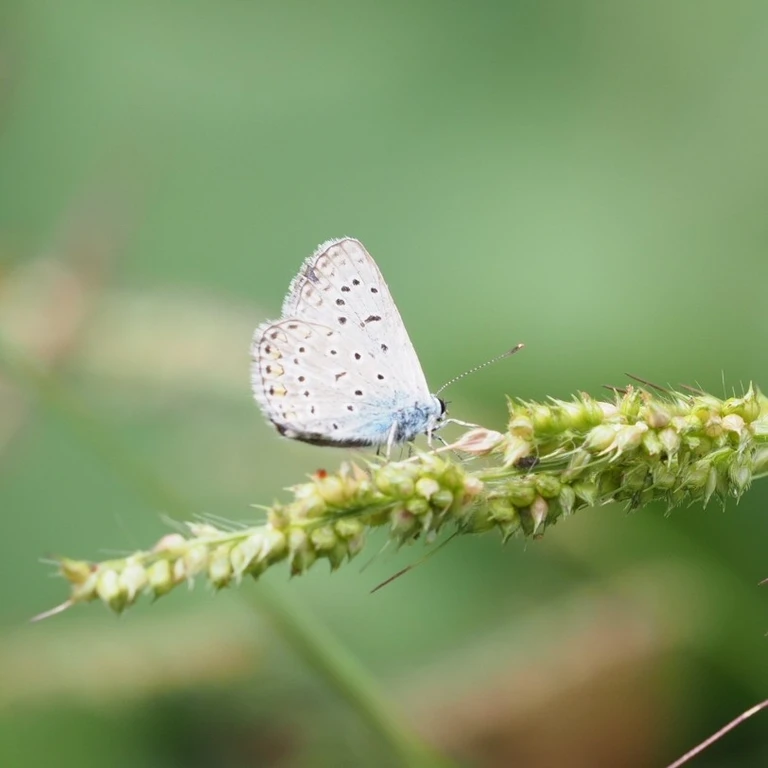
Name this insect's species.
Polyommatus icarus
